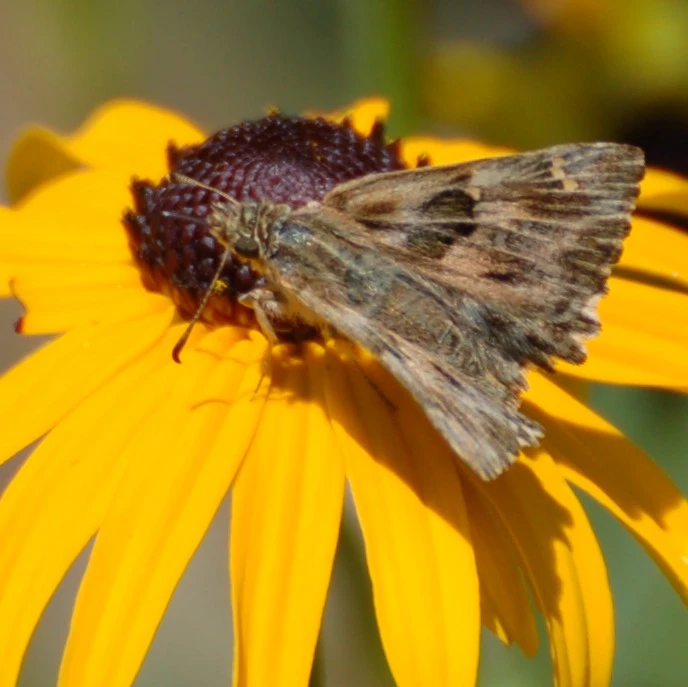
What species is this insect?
Carcharodus alceae
